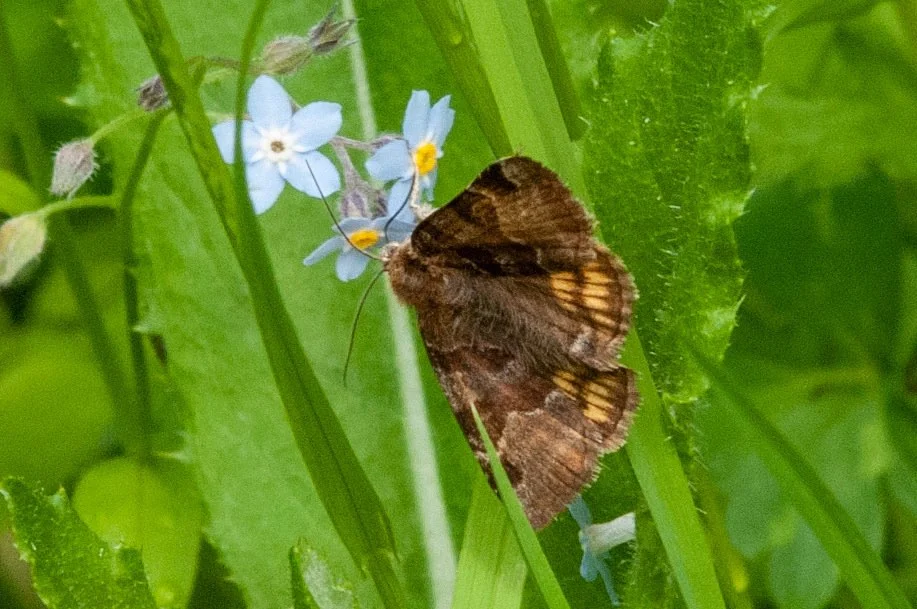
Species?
Euclidia glyphica
